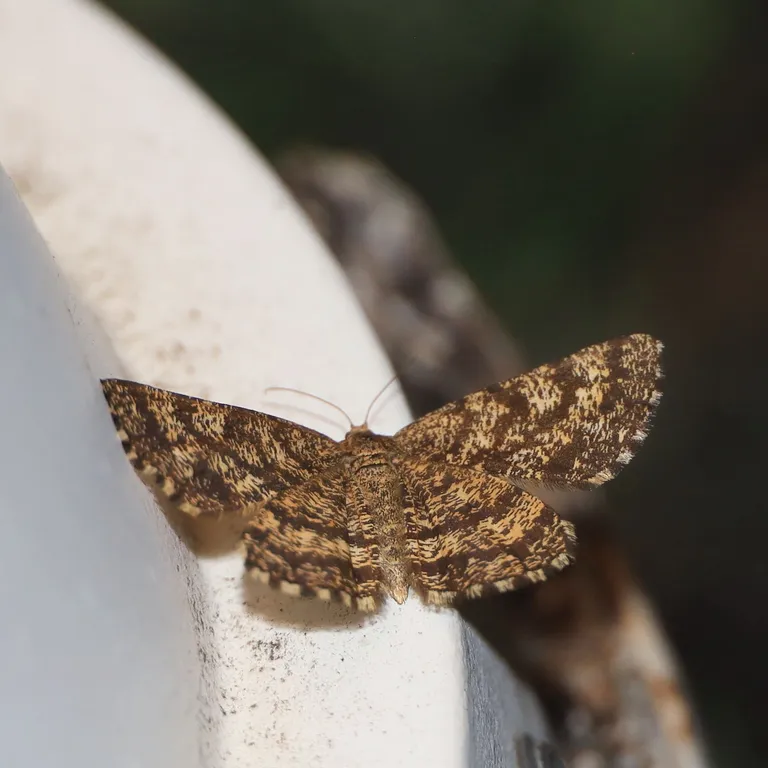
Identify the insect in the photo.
Ematurga atomaria
